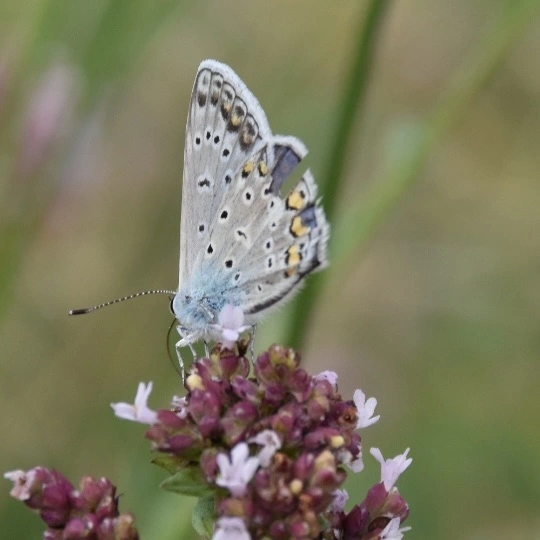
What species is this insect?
Polyommatus icarus
